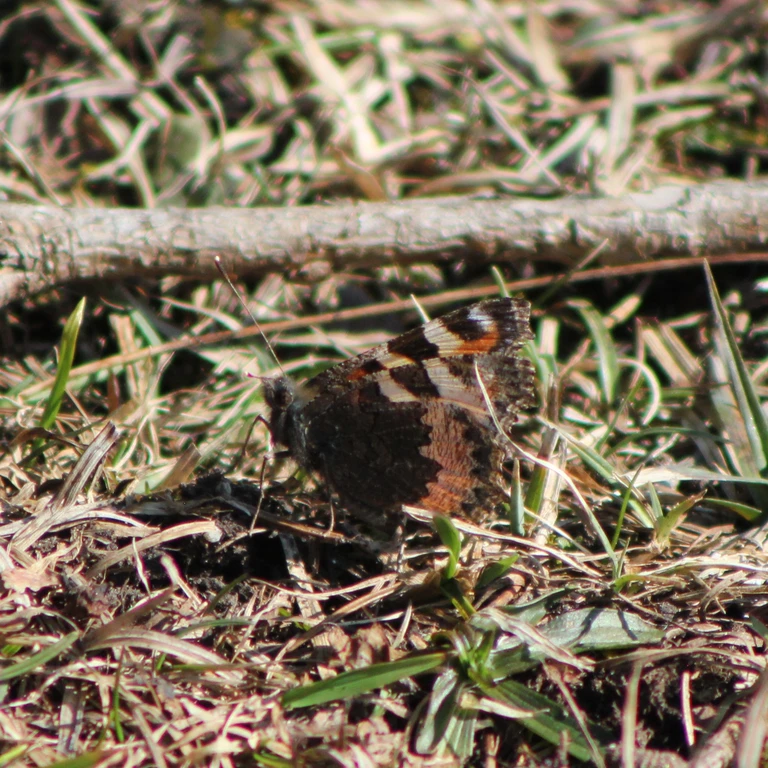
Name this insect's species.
Aglais urticae
